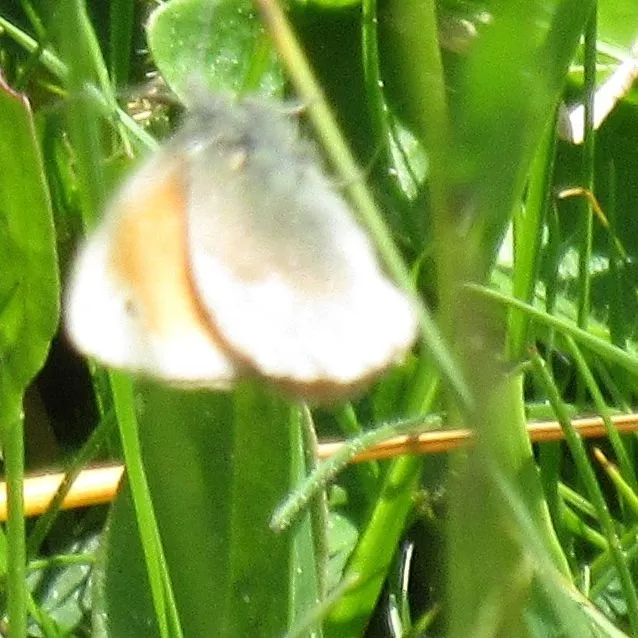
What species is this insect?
Coenonympha pamphilus
